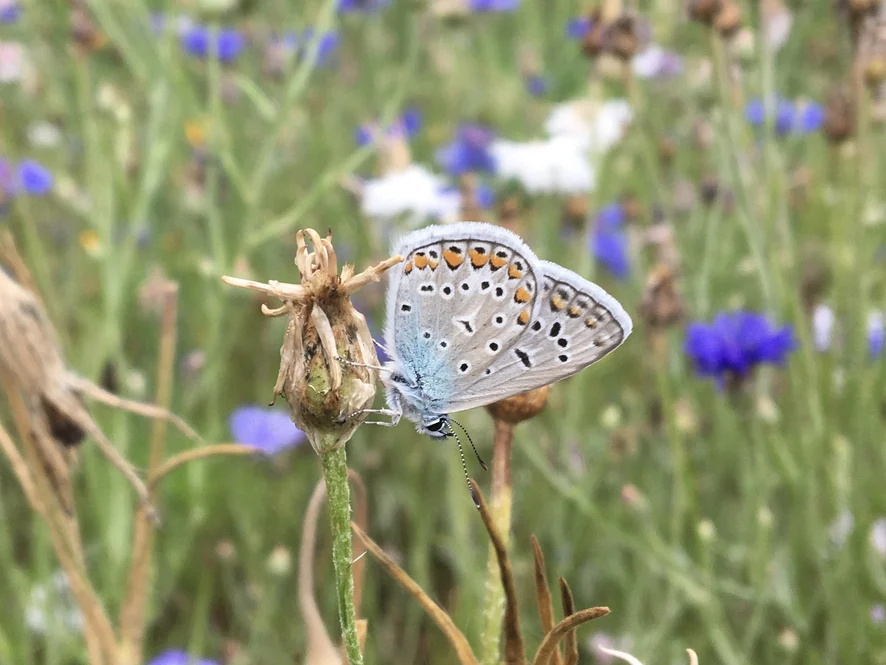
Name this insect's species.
Polyommatus icarus
